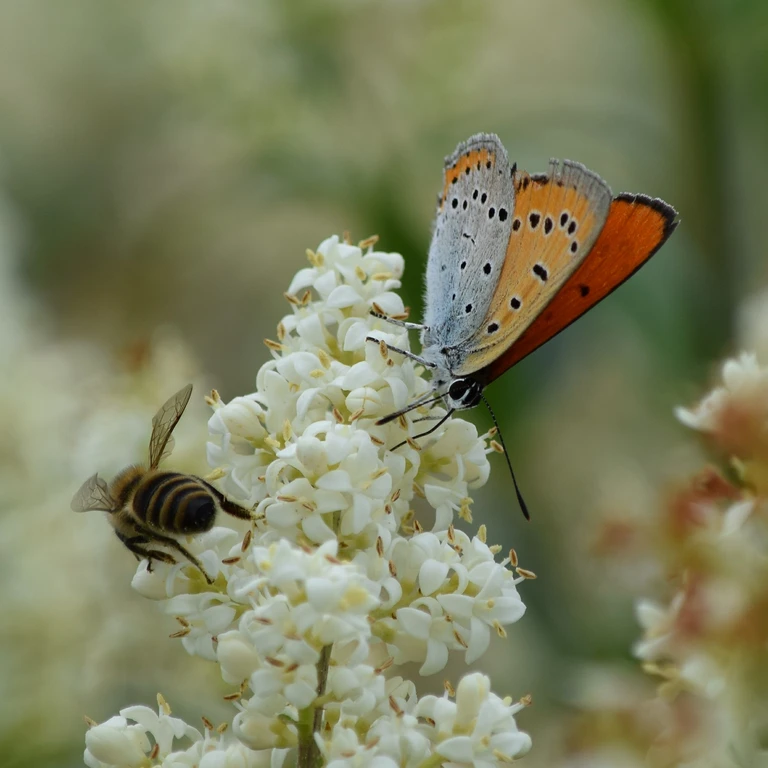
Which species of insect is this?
Lycaena dispar
